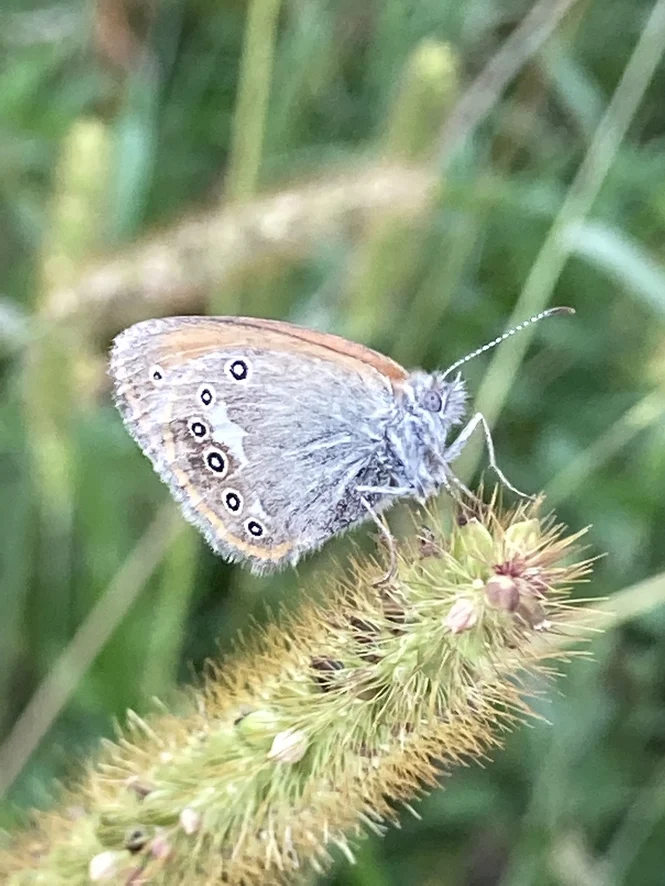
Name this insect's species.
Coenonympha glycerion (also Coenonympha iphis)
